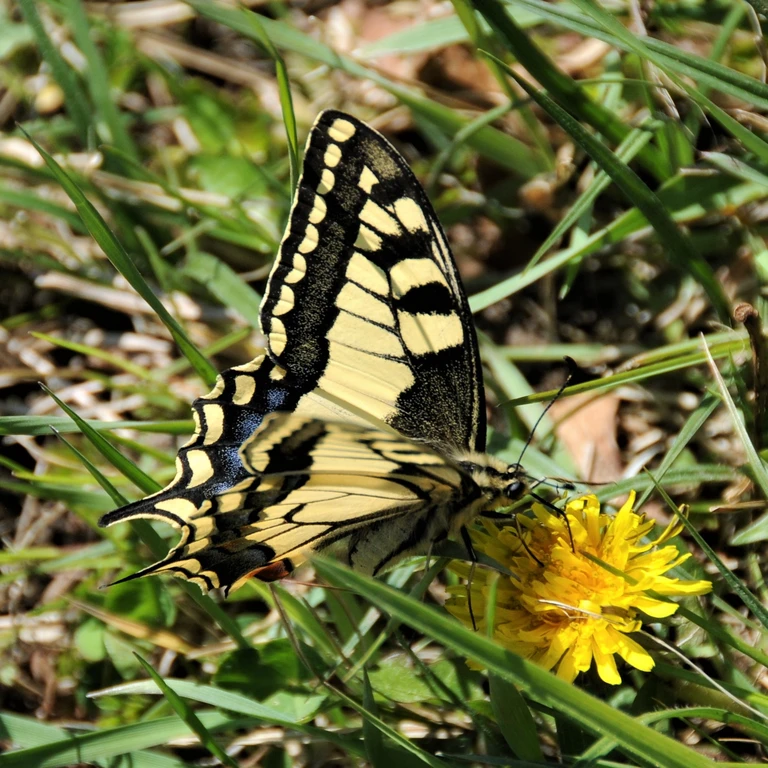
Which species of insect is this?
Papilio machaon
